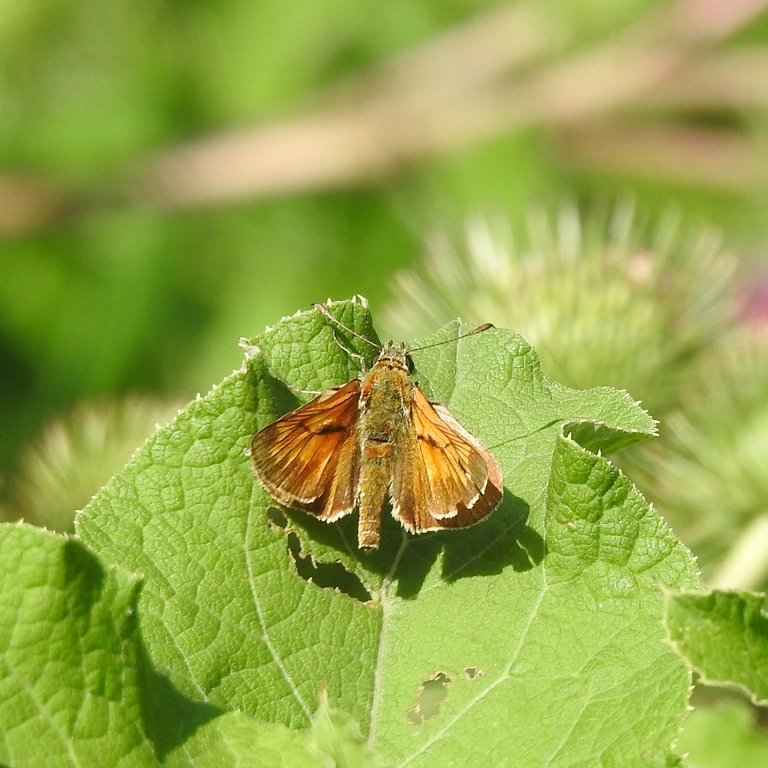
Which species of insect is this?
Ochlodes sylvanus (also Ochlodes venata)
